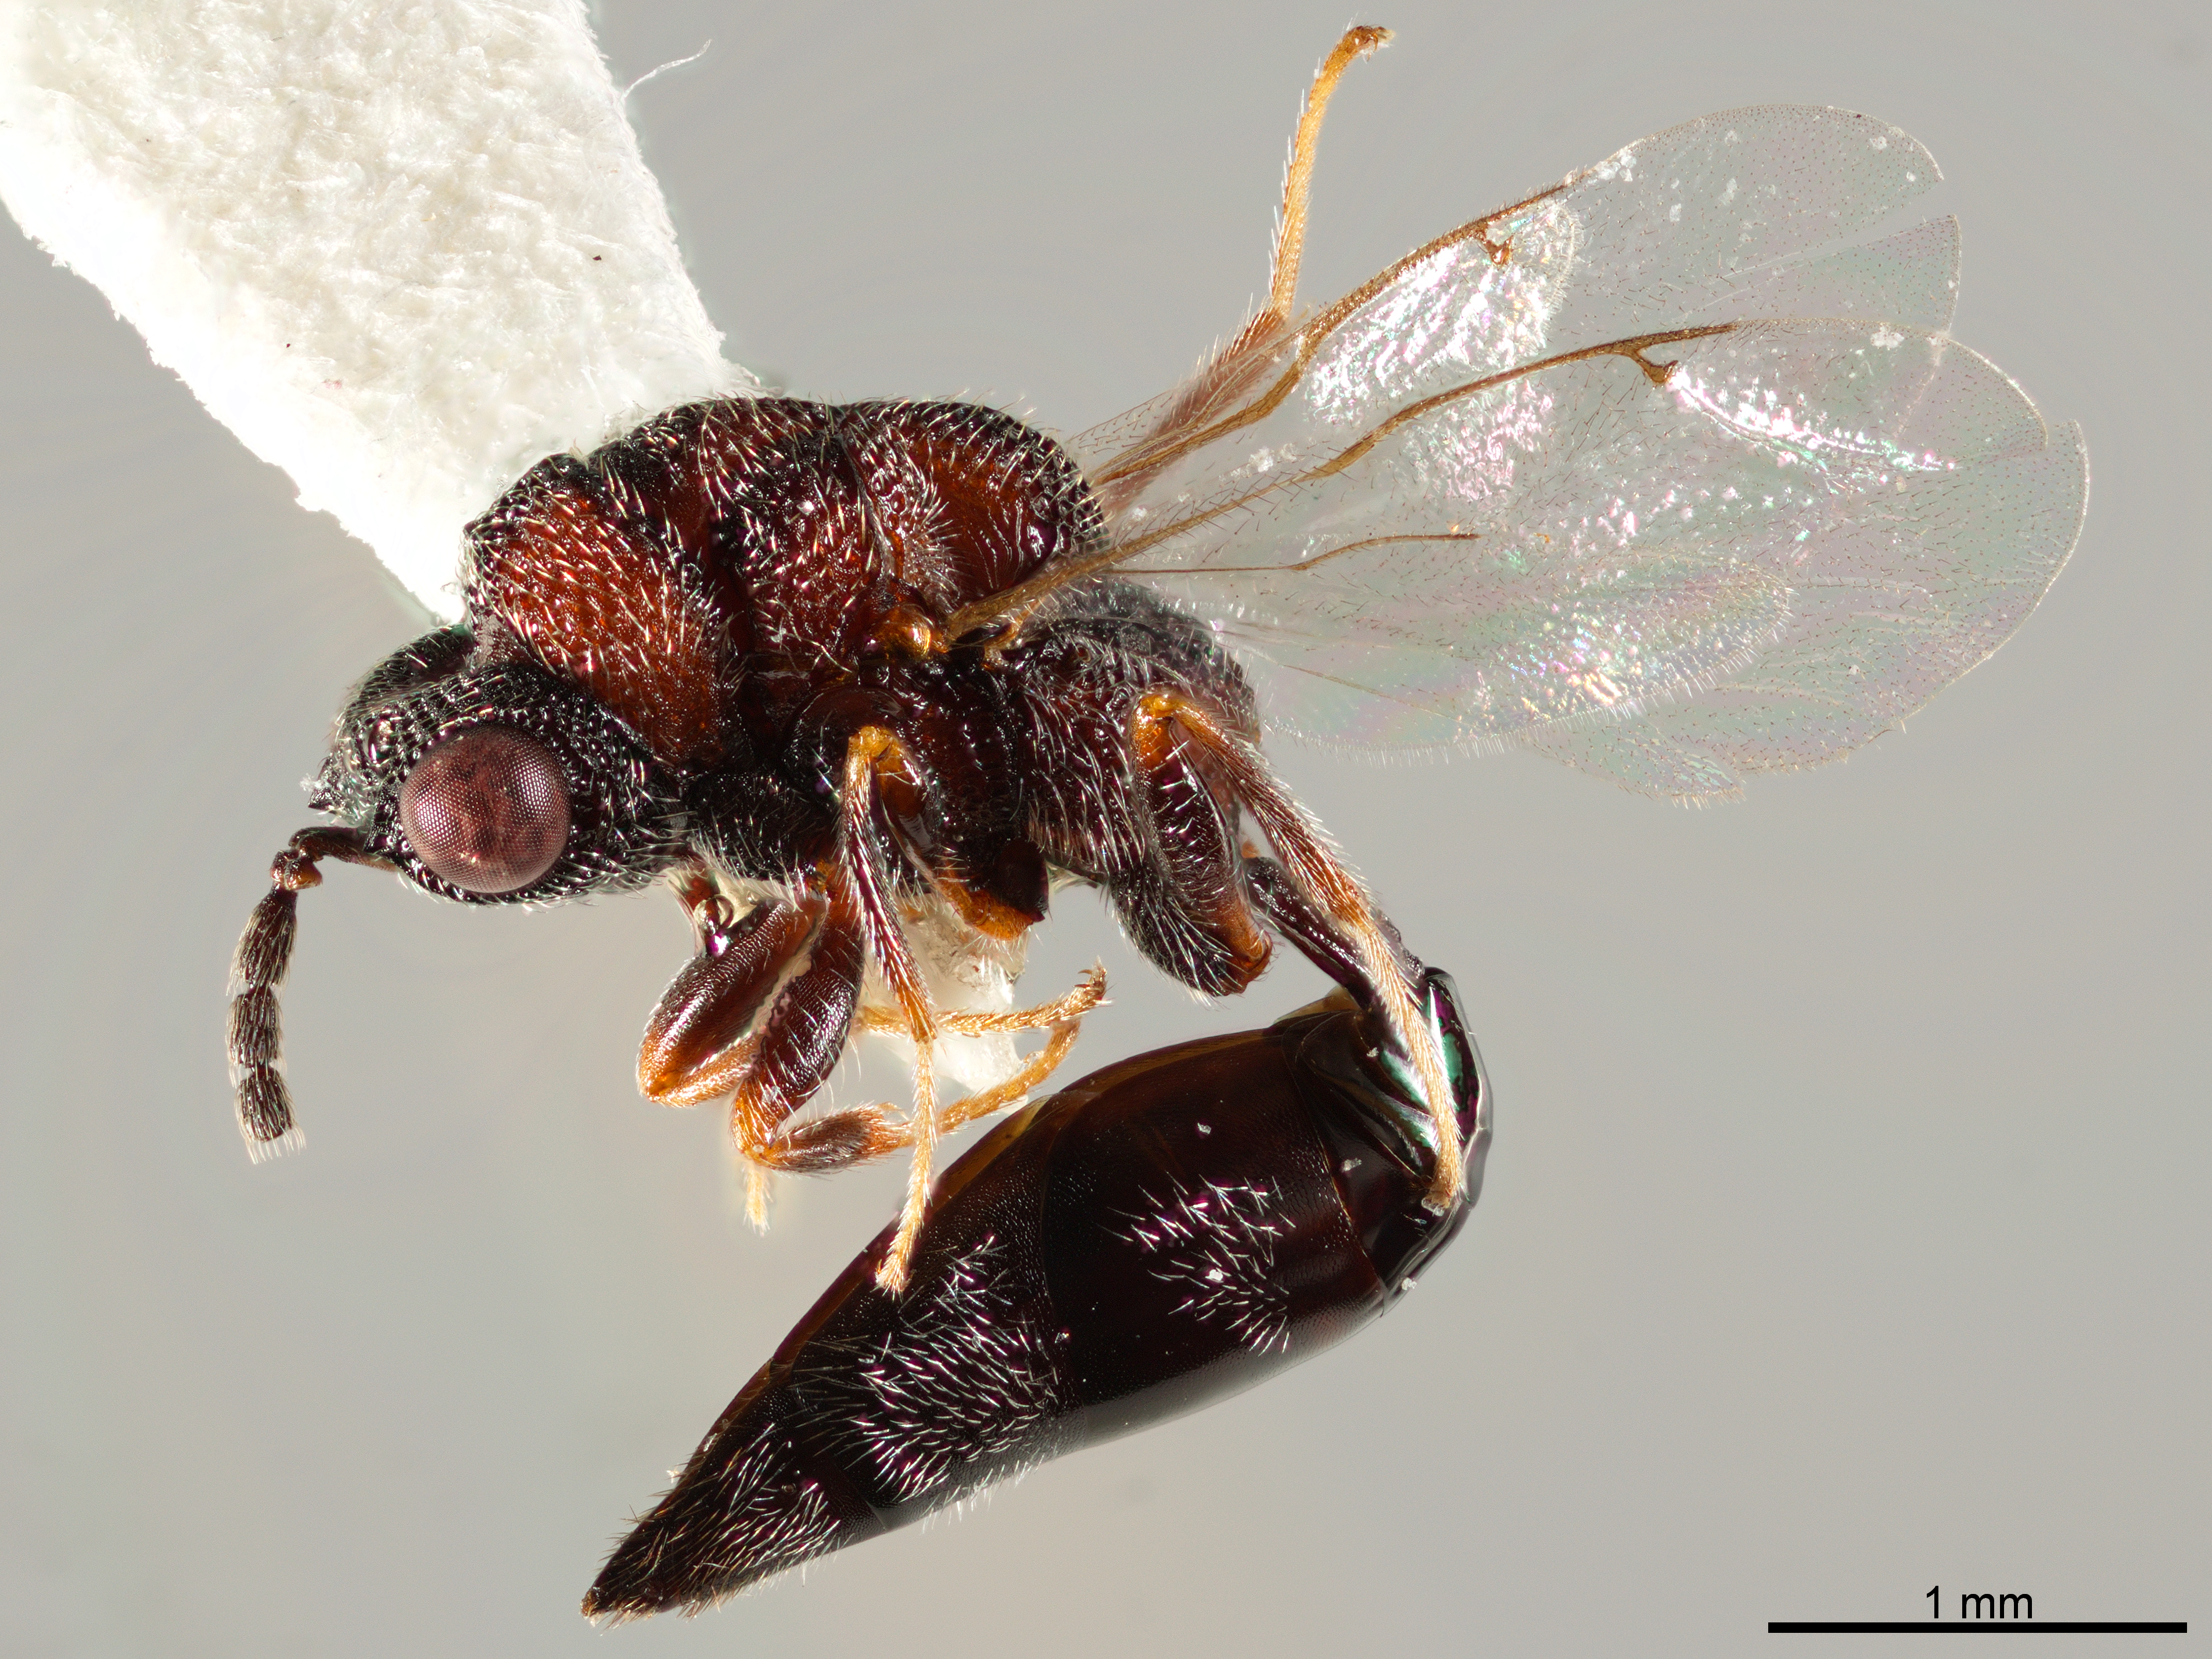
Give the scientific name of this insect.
Axima zabriskiei
